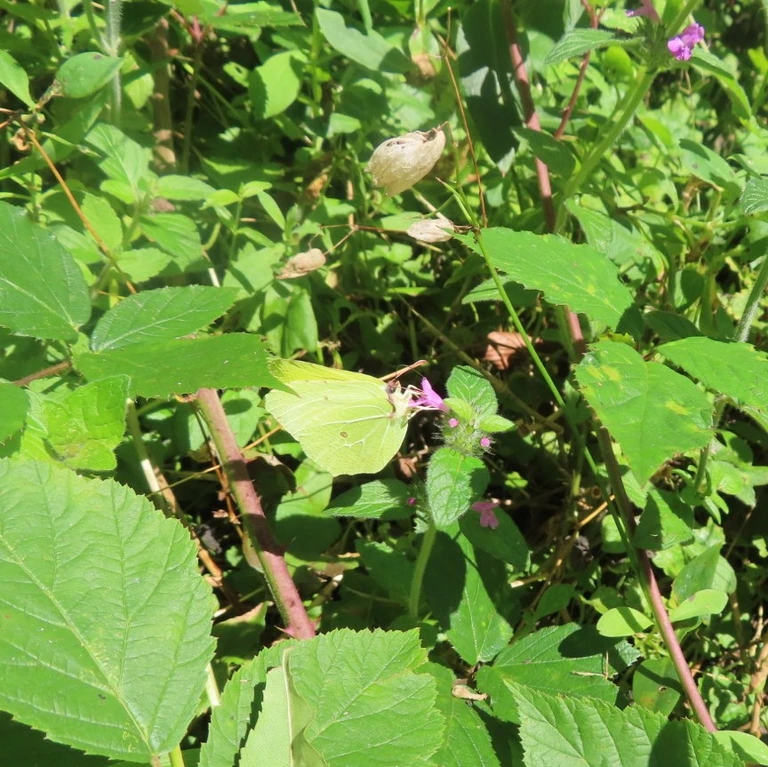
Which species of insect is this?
Gonepteryx rhamni
